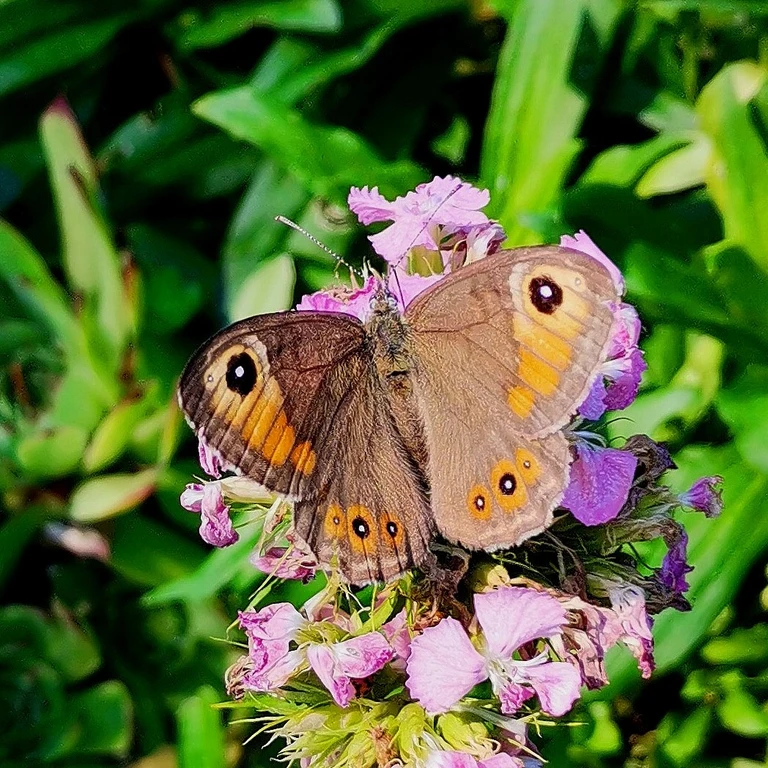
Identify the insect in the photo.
Lasiommata maera (also Pararge maera)
